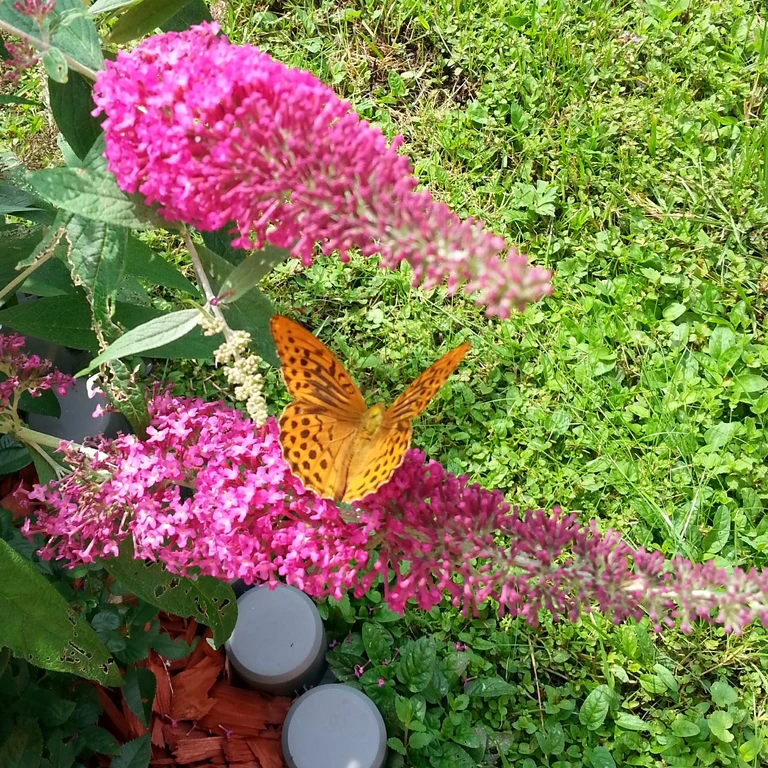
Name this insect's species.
Argynnis paphia
